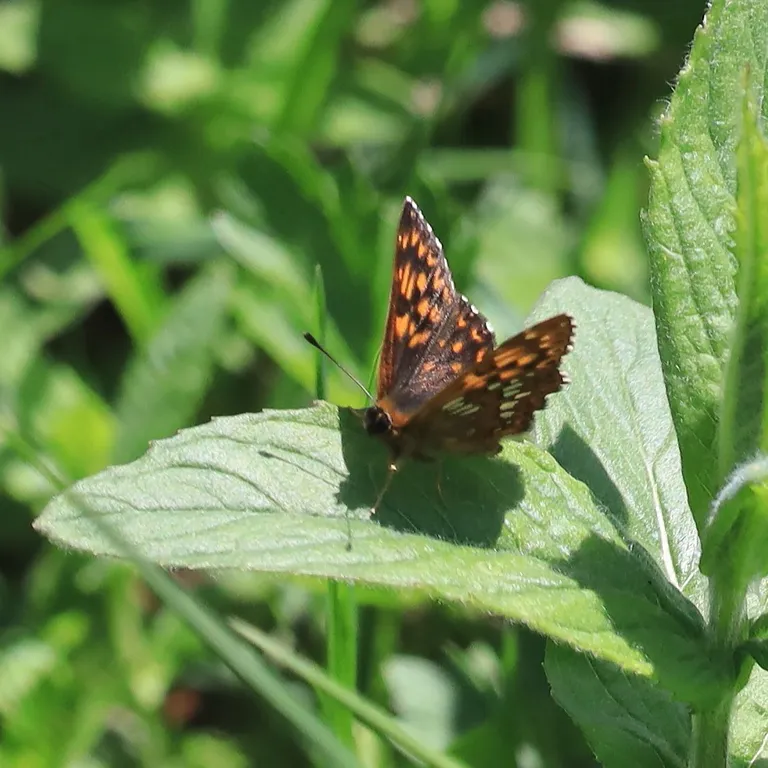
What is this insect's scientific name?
Hamearis lucina
